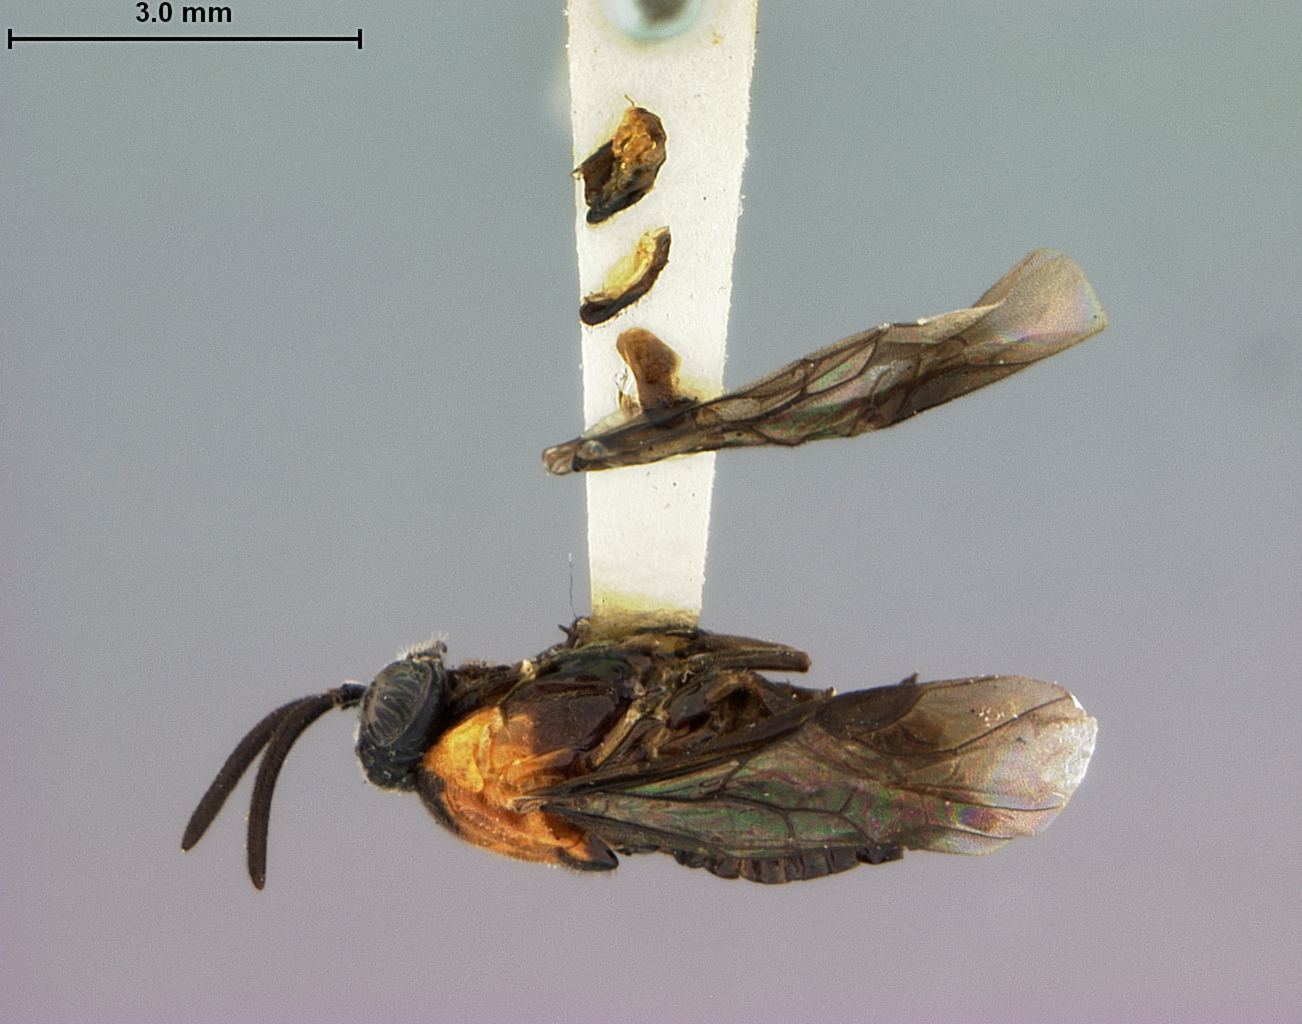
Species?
Sphacophilus edus
